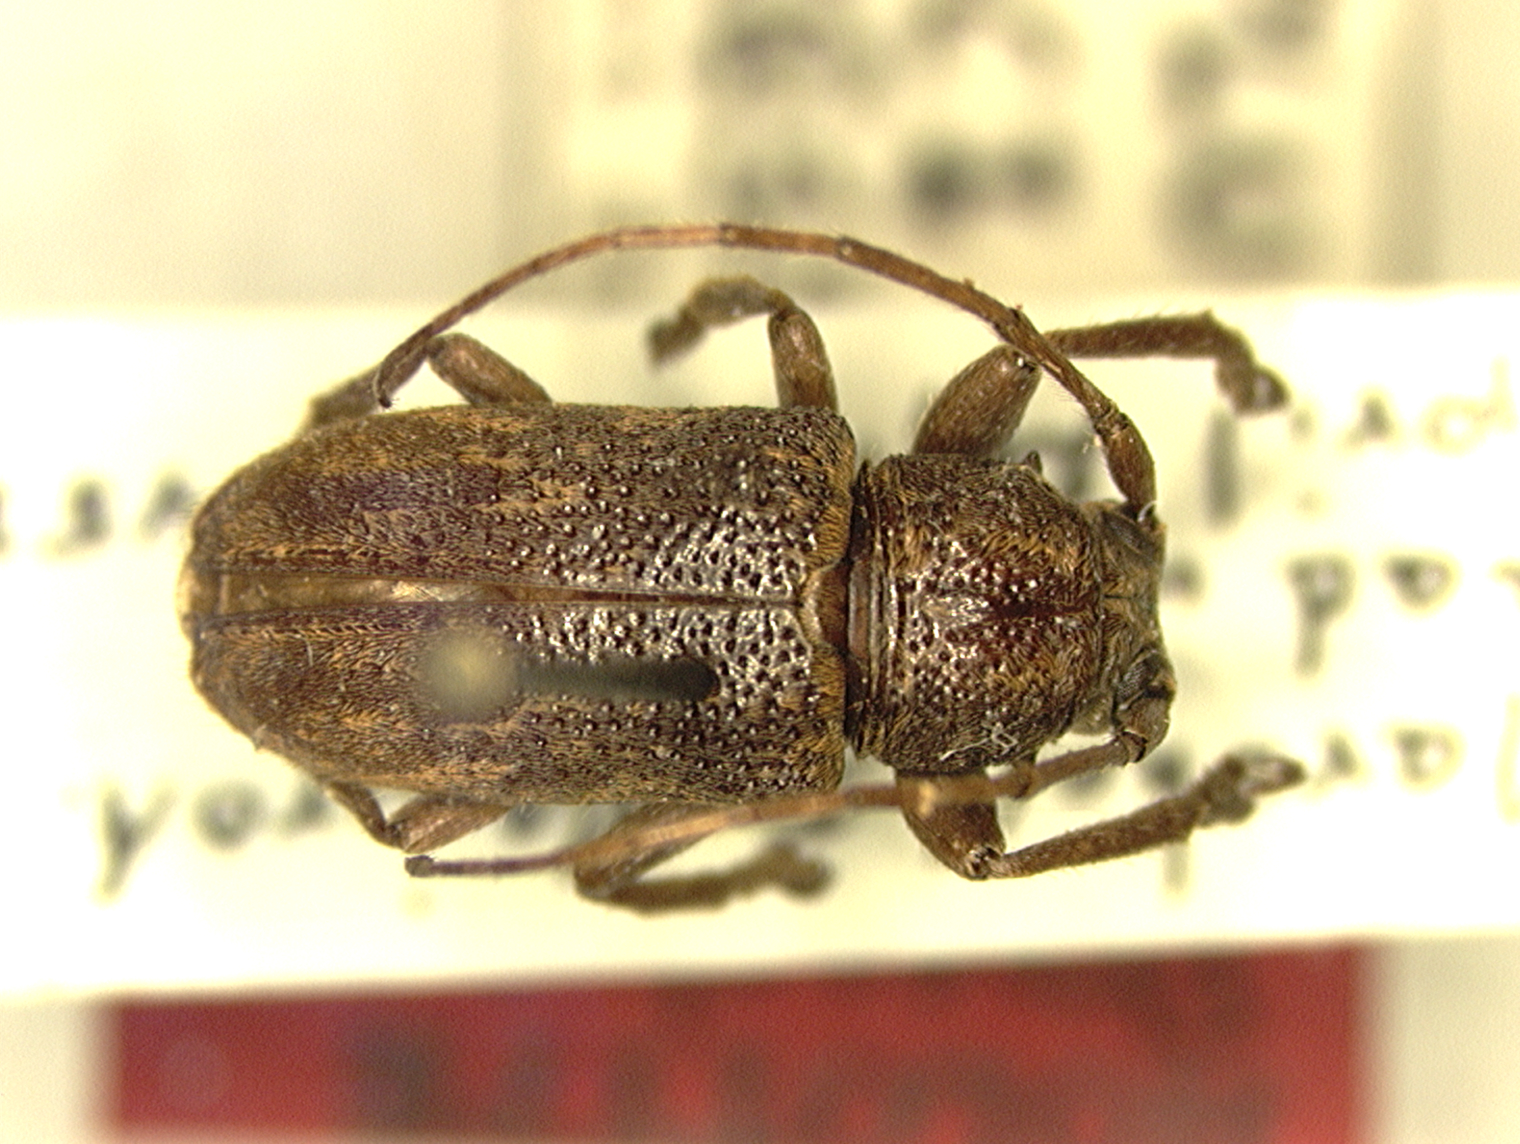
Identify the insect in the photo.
Prosoplus hibisci
